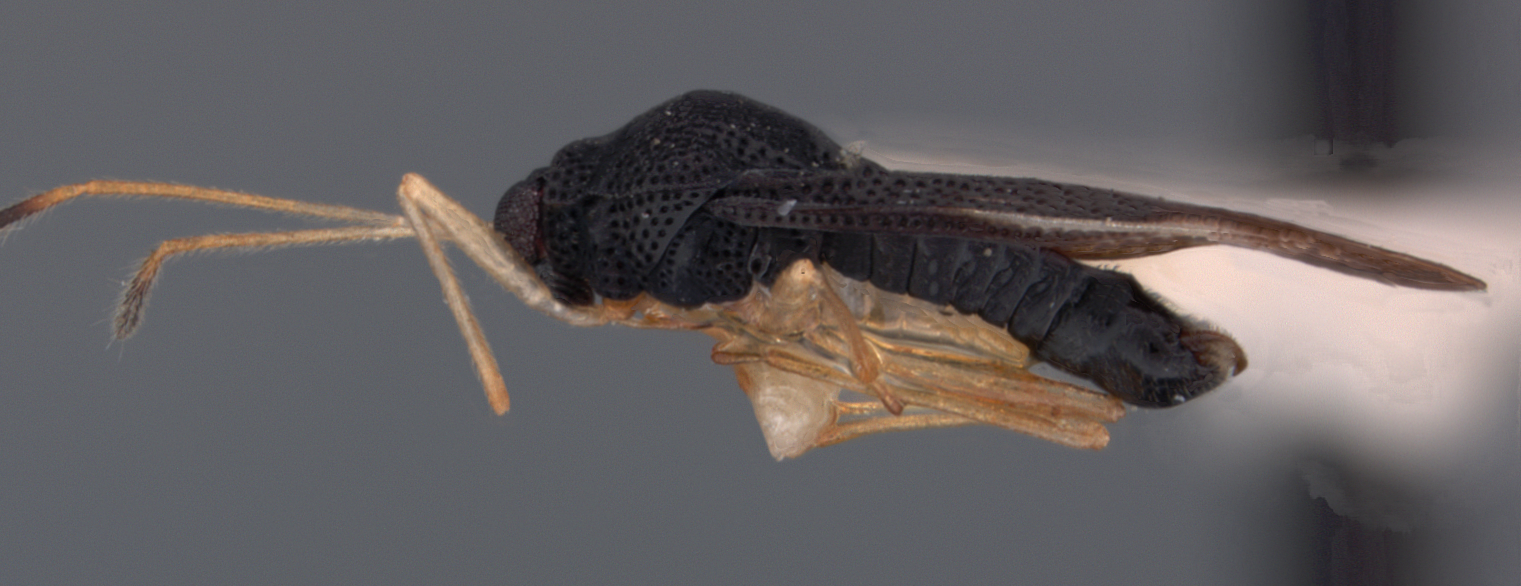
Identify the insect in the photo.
Amblystira machalana
